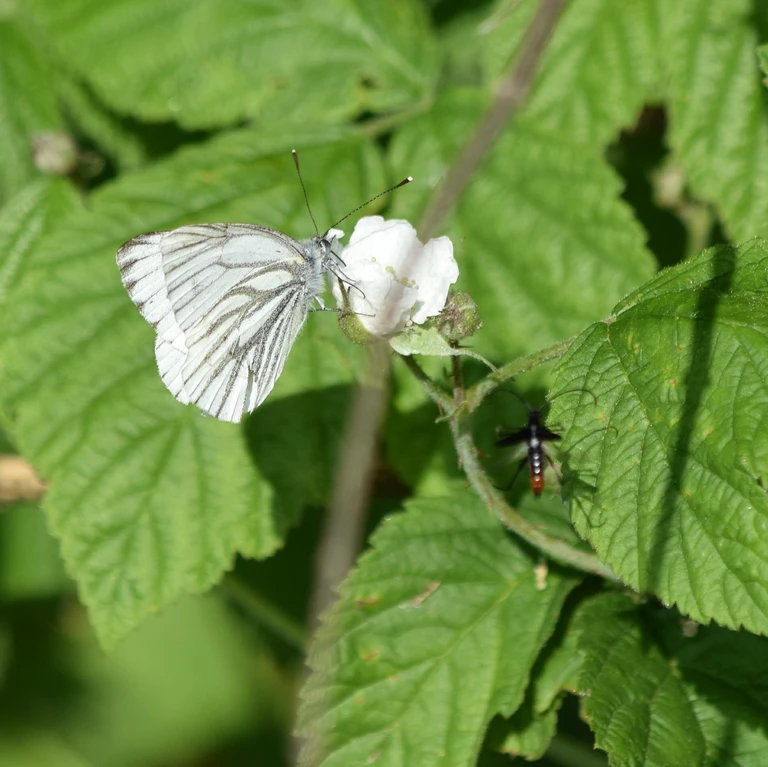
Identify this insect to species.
Pieris napi
